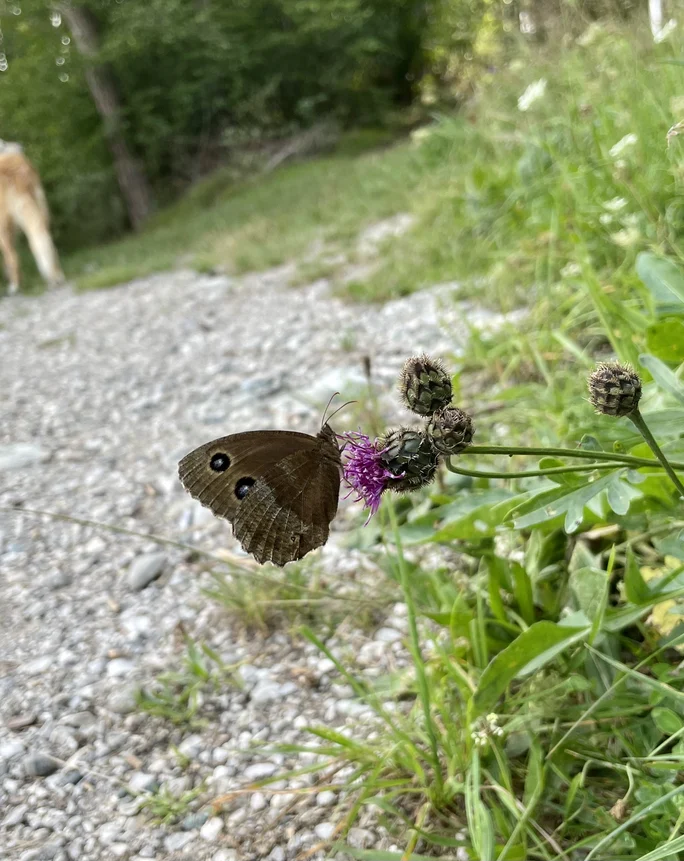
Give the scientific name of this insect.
Minois dryas
